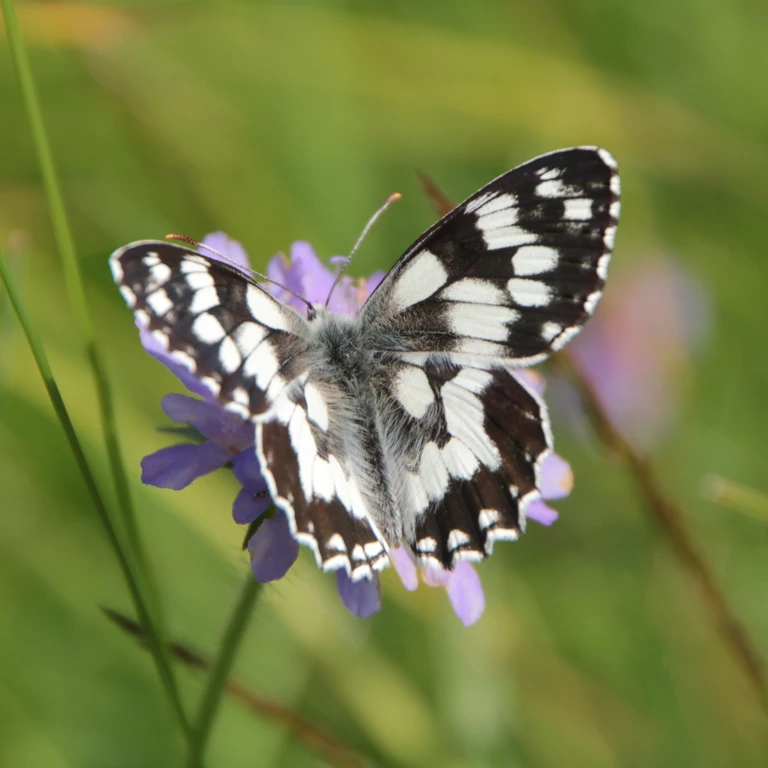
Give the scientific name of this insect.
Melanargia galathea
